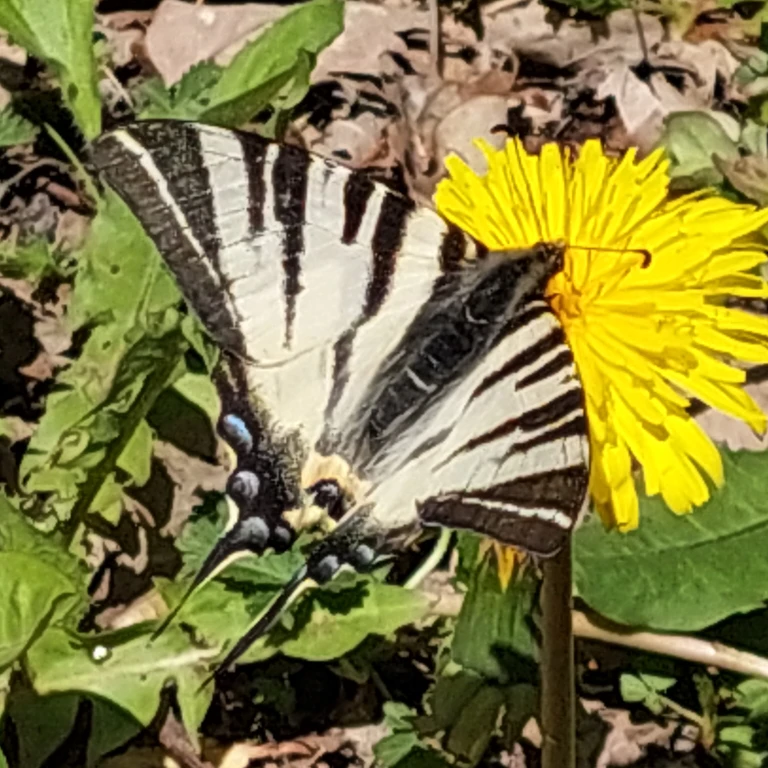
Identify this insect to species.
Iphiclides podalirius
